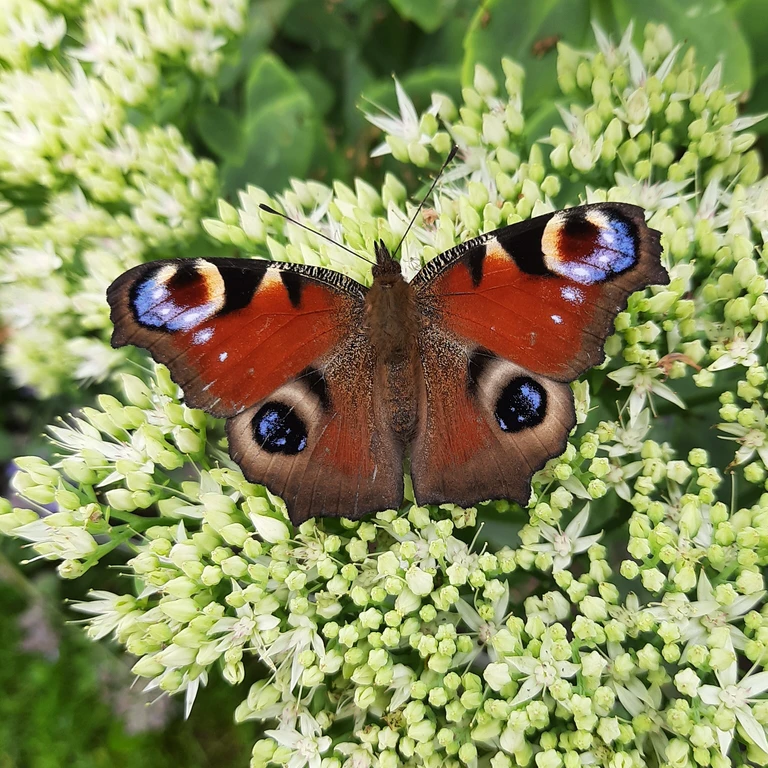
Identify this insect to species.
Aglais io
